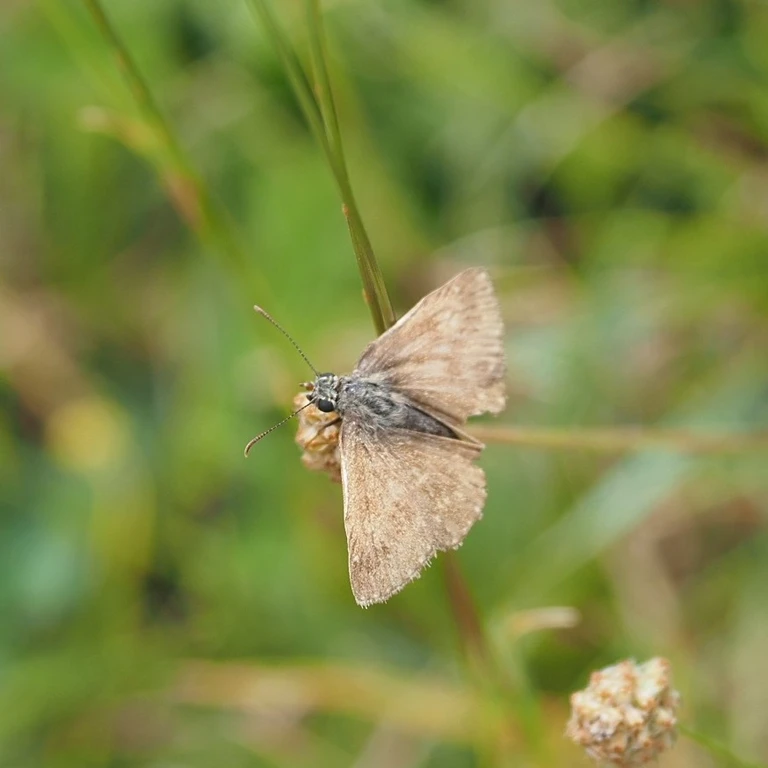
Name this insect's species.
Erynnis tages
